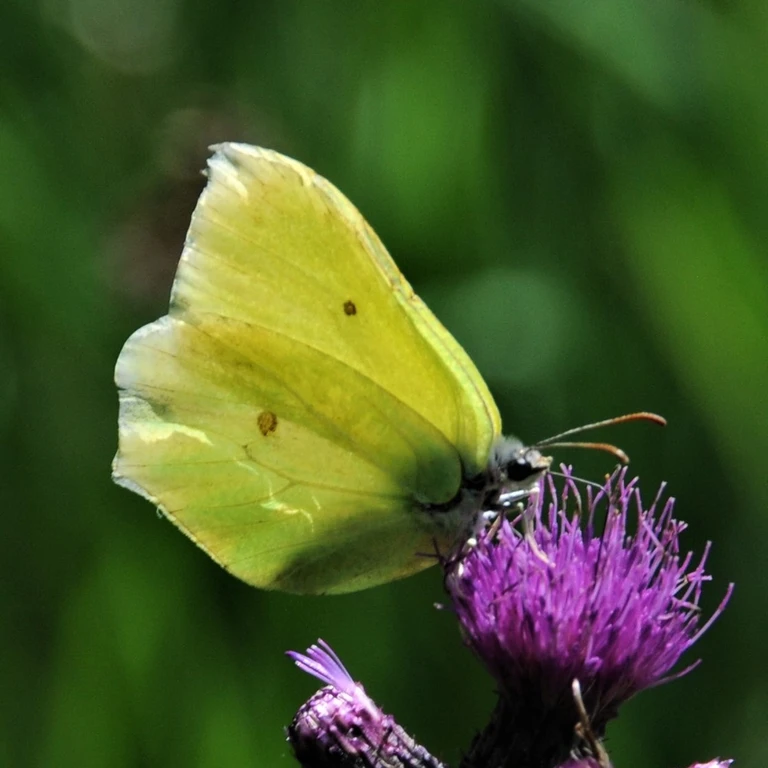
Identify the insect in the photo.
Gonepteryx rhamni
